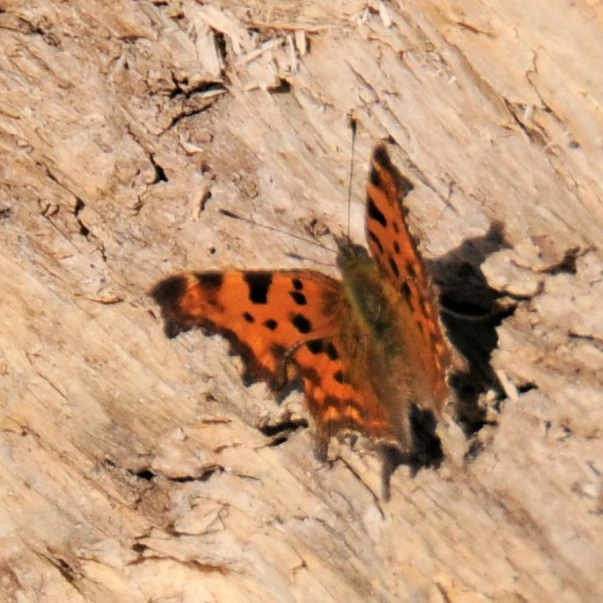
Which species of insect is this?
Polygonia c-album
